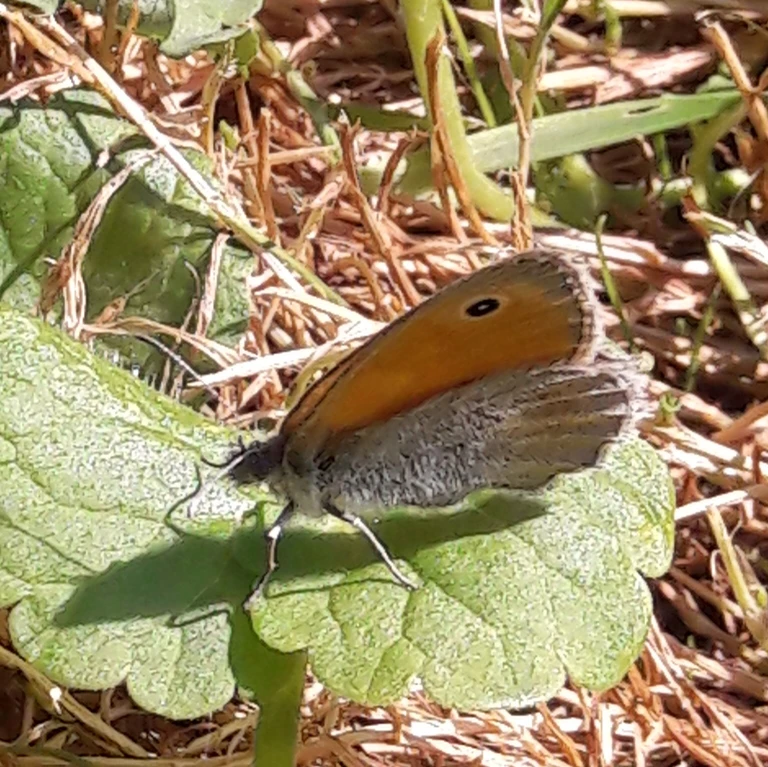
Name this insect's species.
Coenonympha pamphilus
